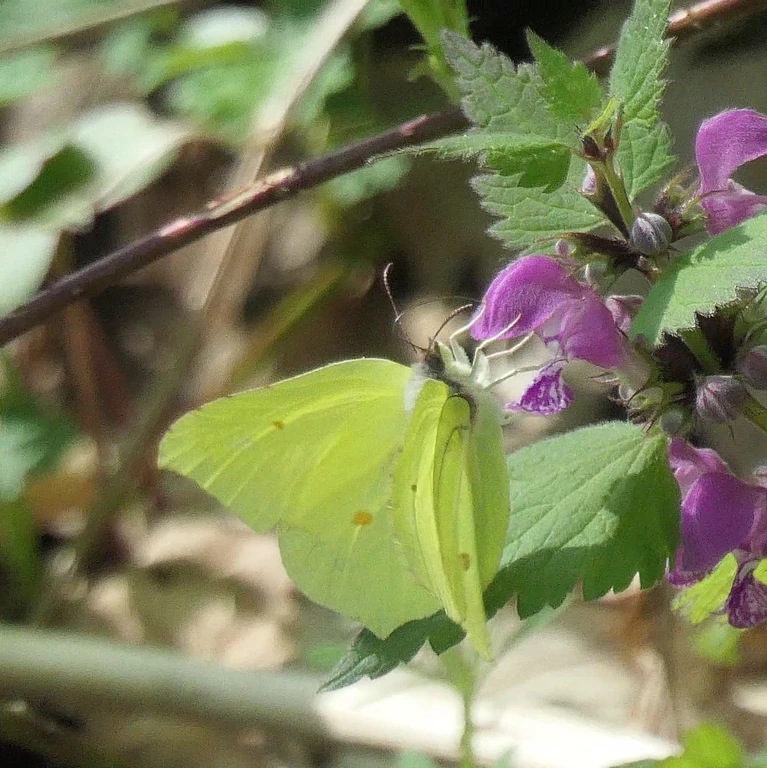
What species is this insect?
Gonepteryx rhamni
